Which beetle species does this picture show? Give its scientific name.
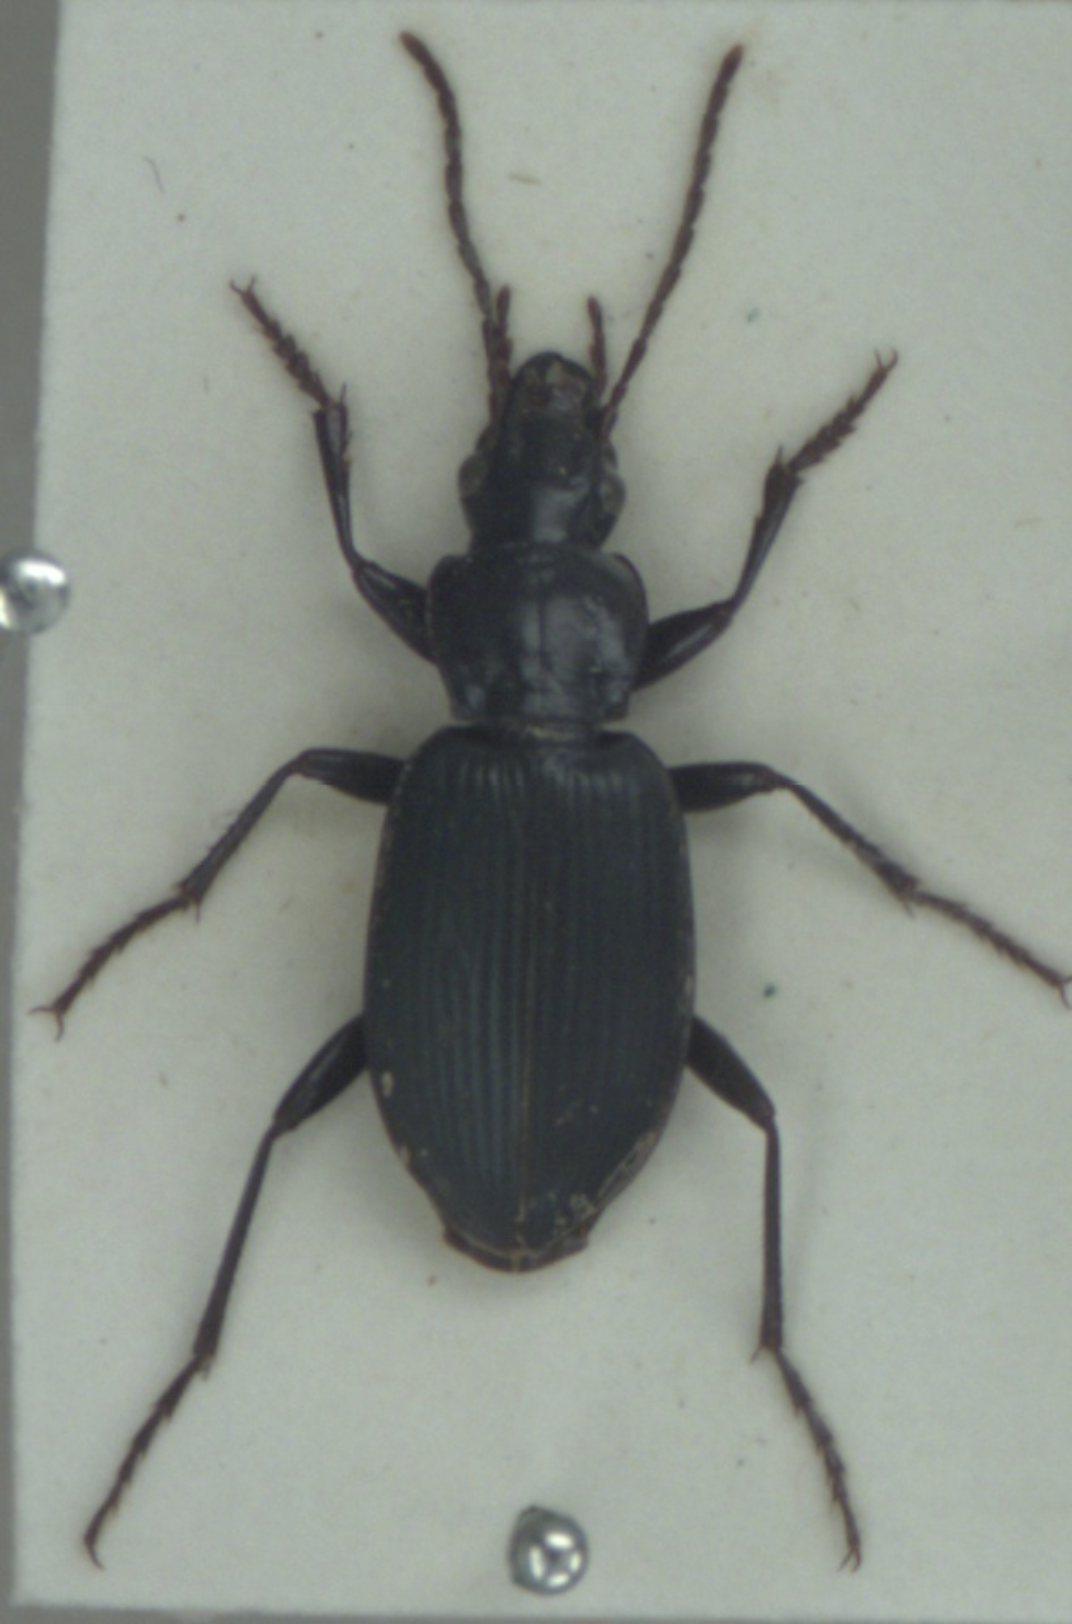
Laemostenus complanatus
